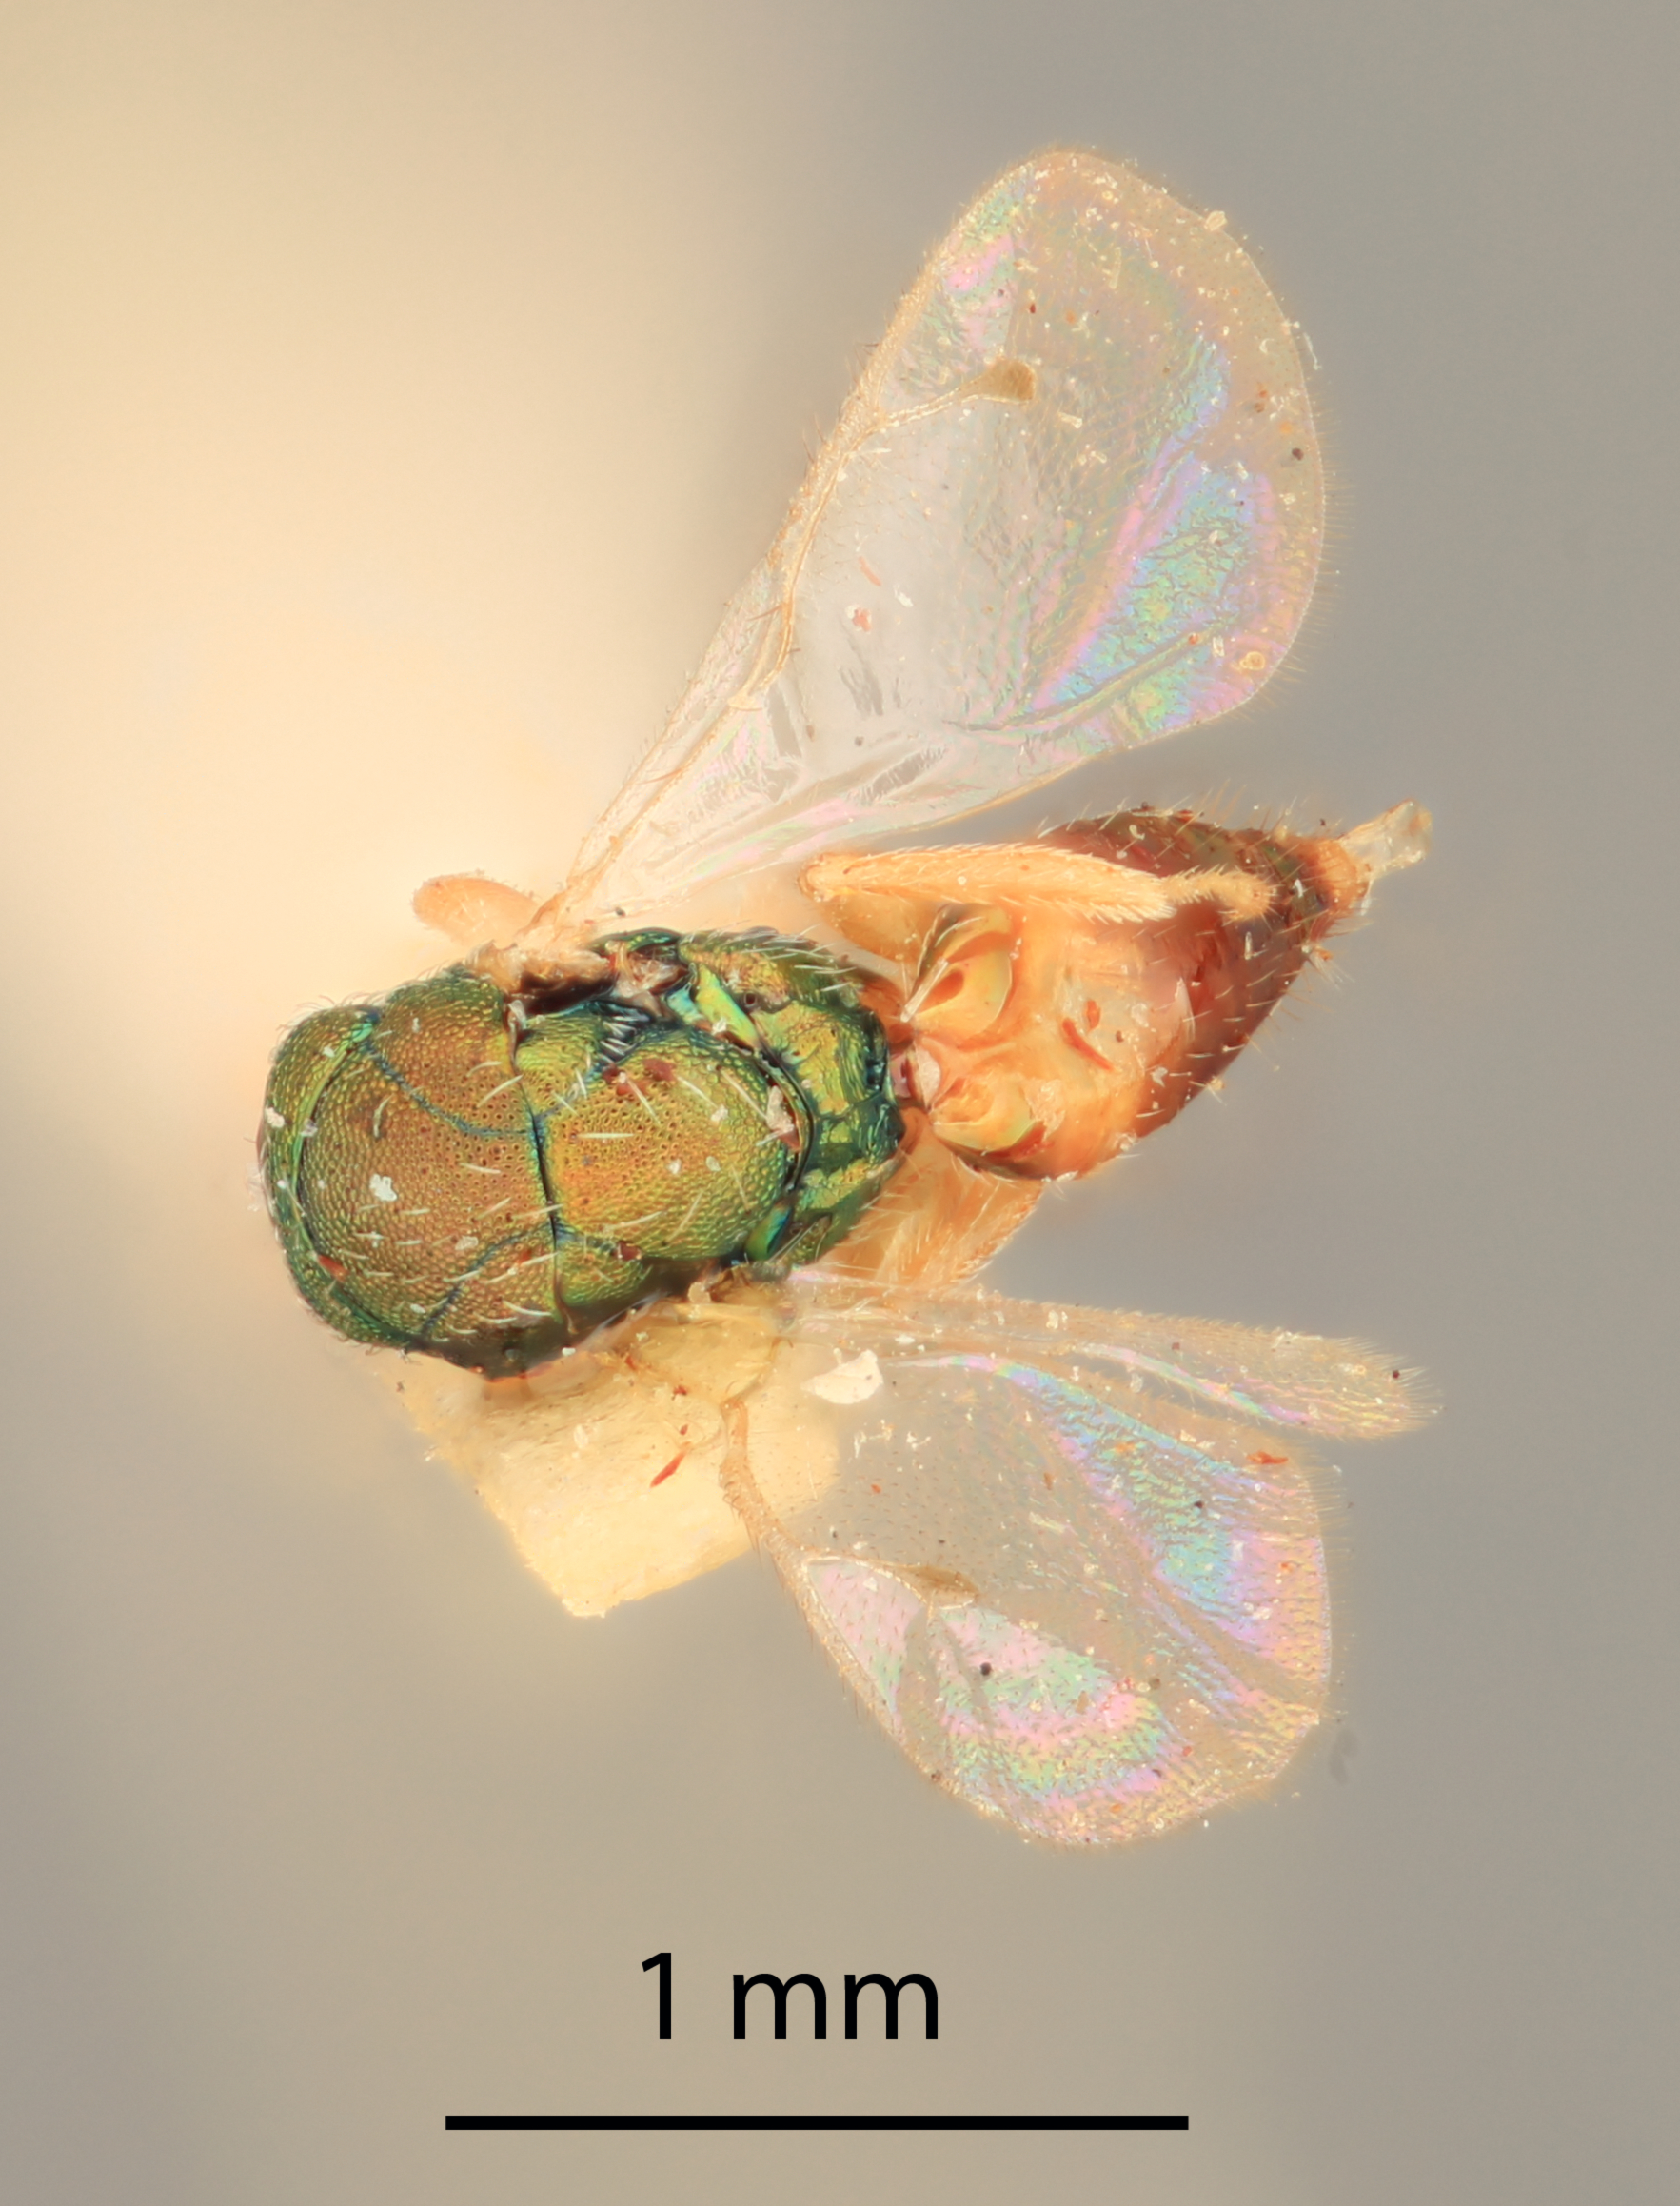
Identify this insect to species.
Terobia flora
